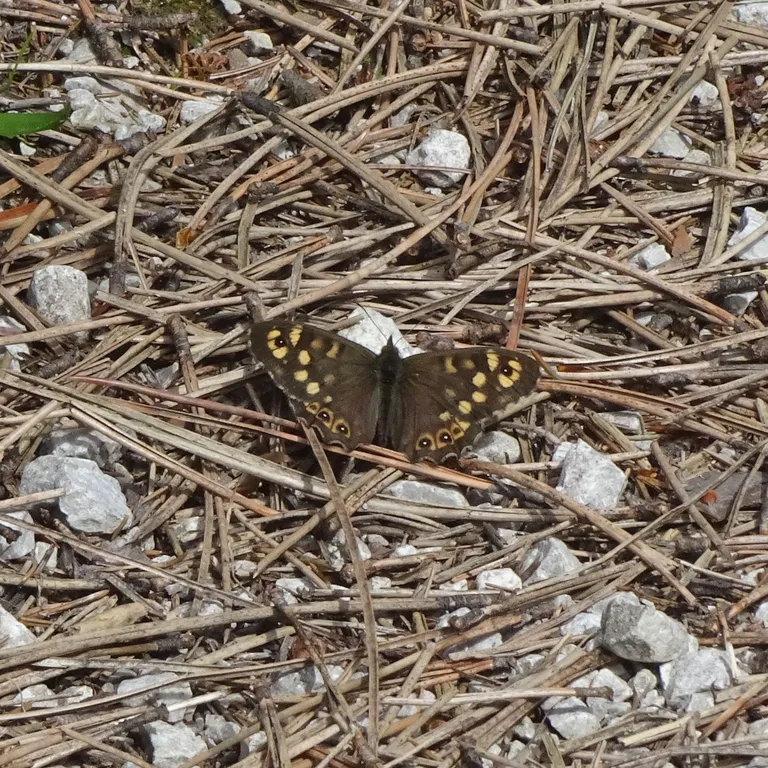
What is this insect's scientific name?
Pararge aegeria
